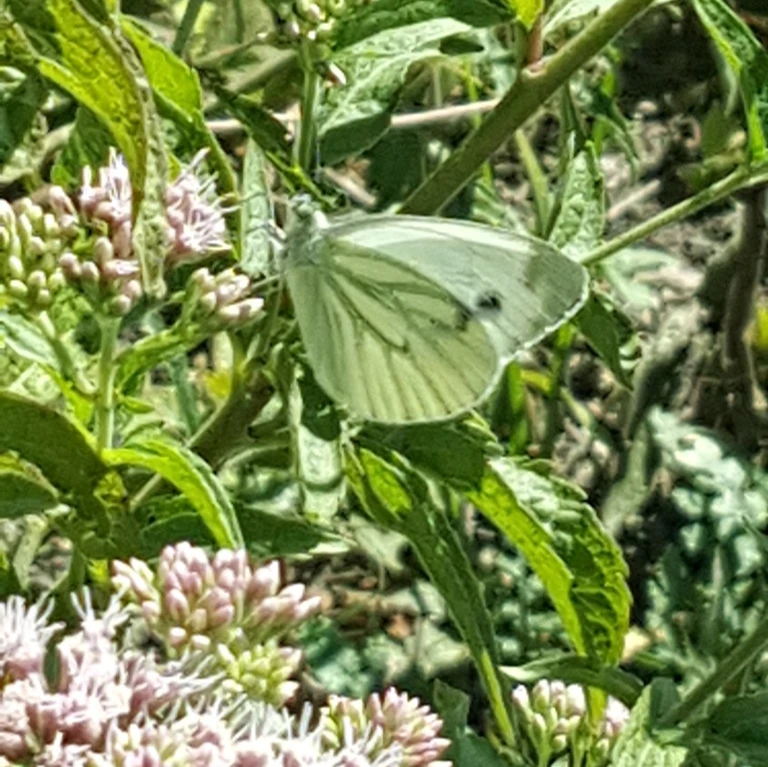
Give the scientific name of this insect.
Pieris napi
